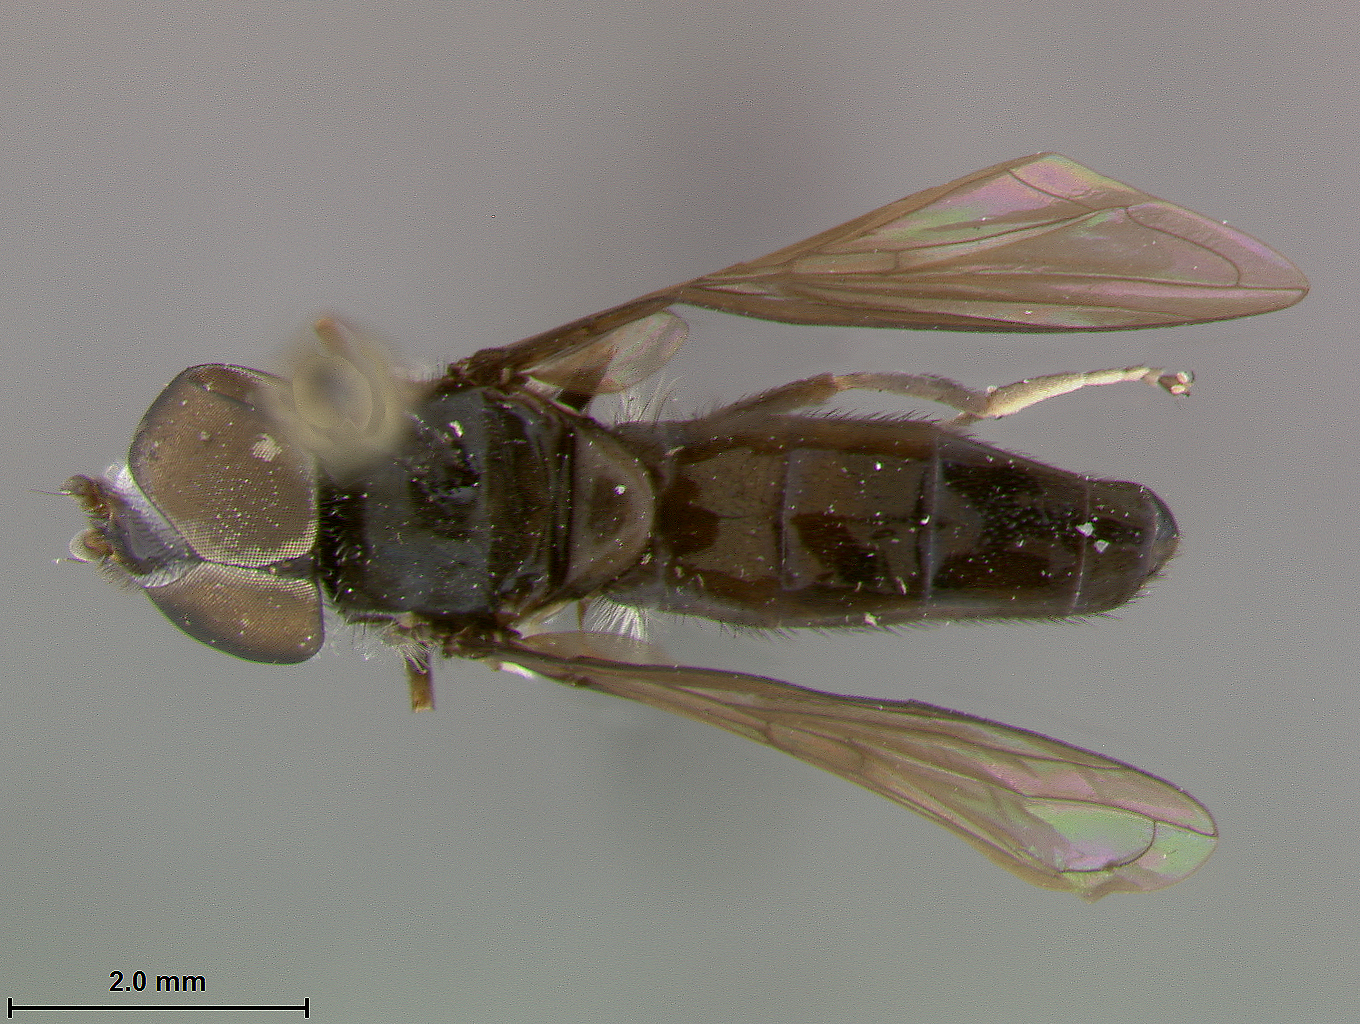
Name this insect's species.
Syrphus dimidiatus
